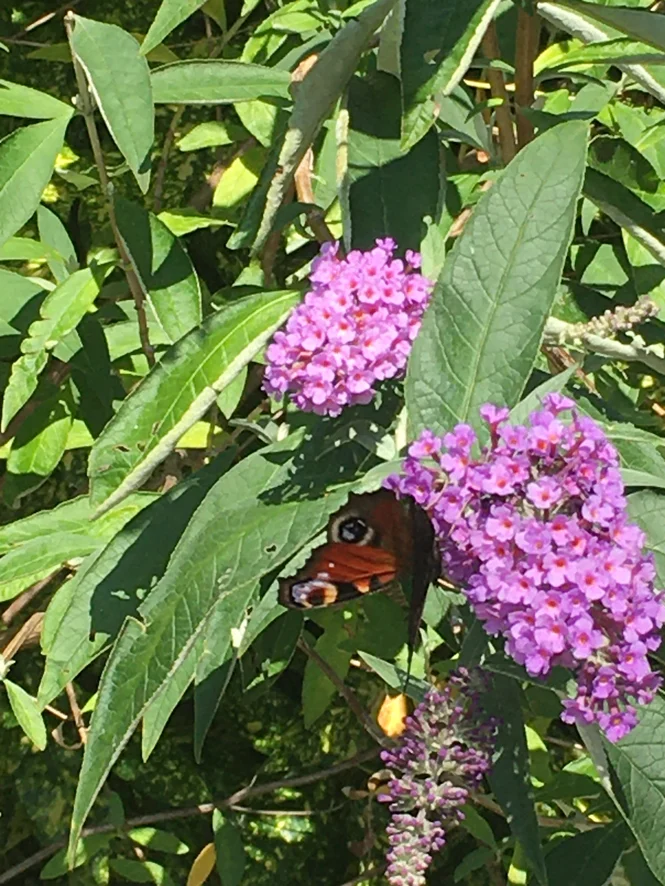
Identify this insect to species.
Aglais io
